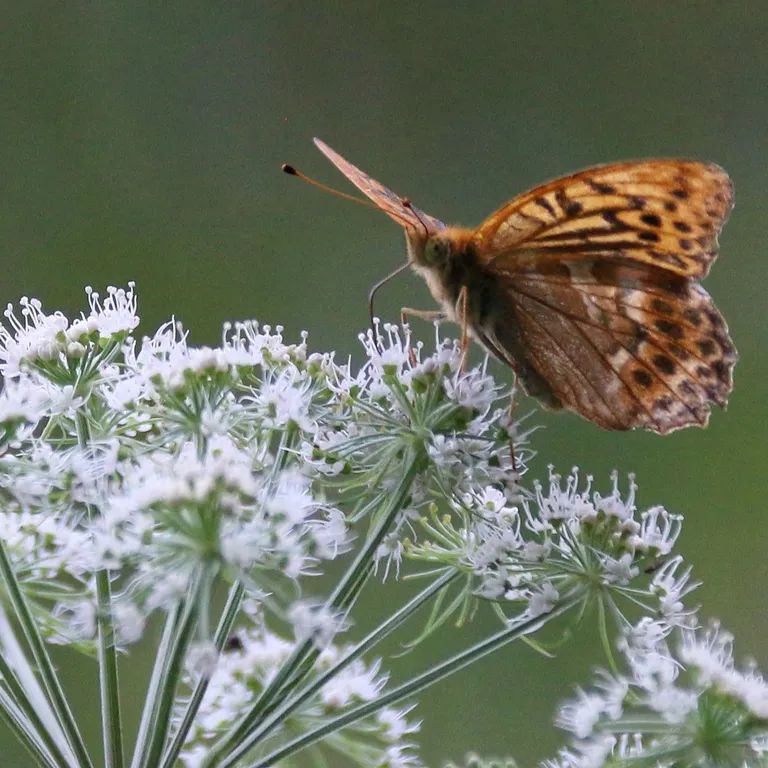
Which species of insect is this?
Argynnis paphia
